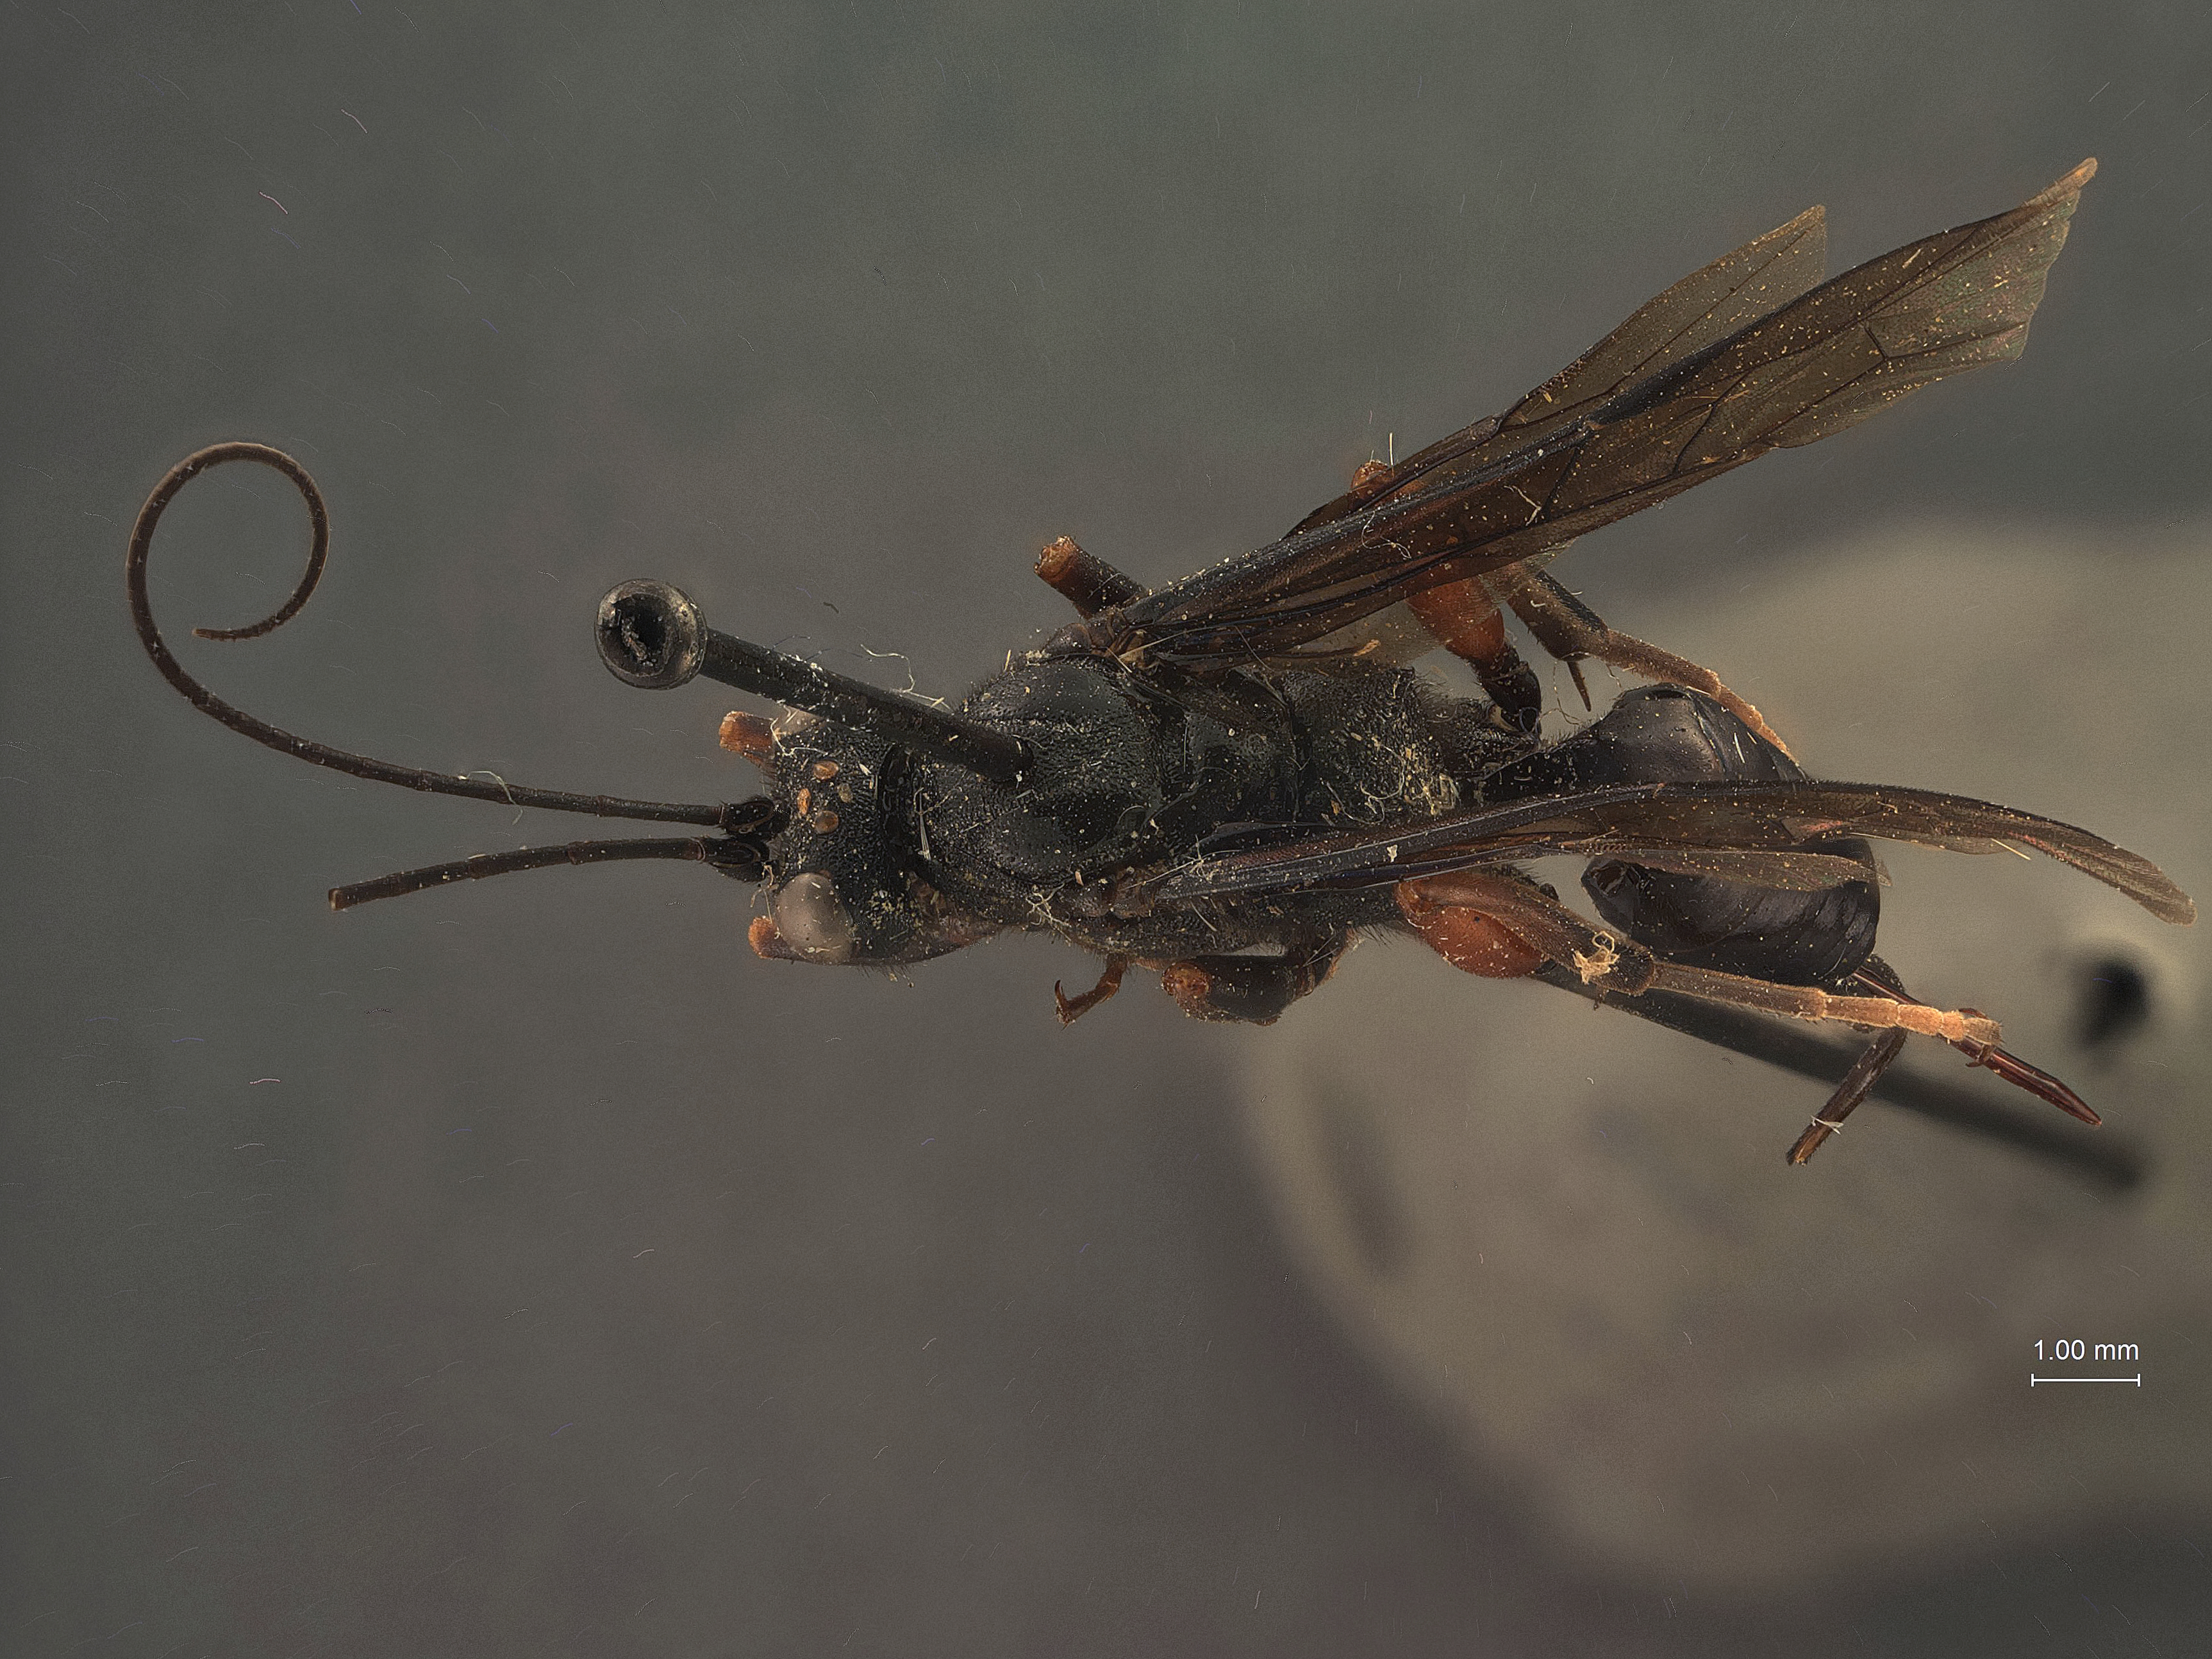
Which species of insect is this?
Cryptus genatus
